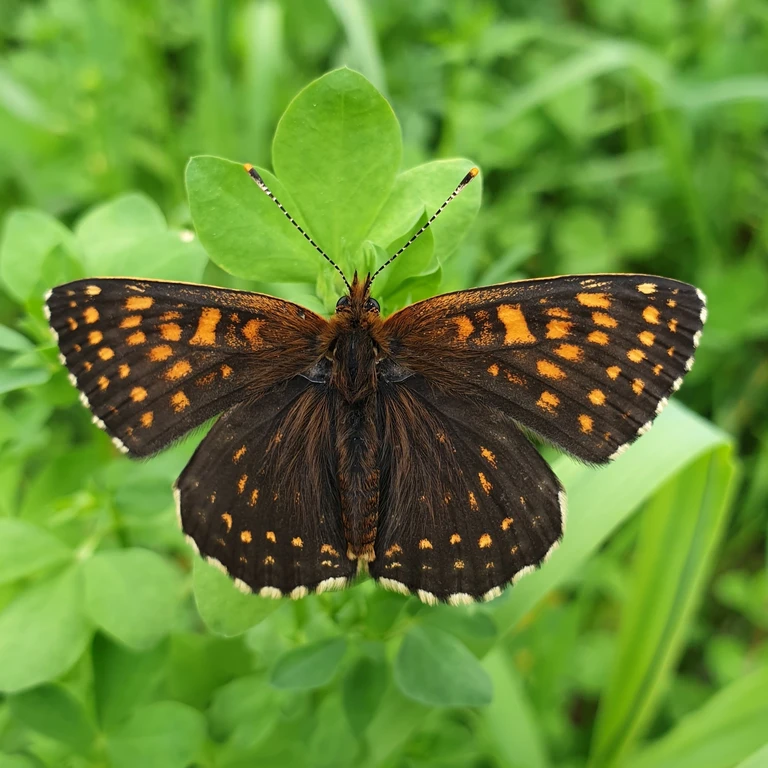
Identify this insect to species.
Melitaea diamina
